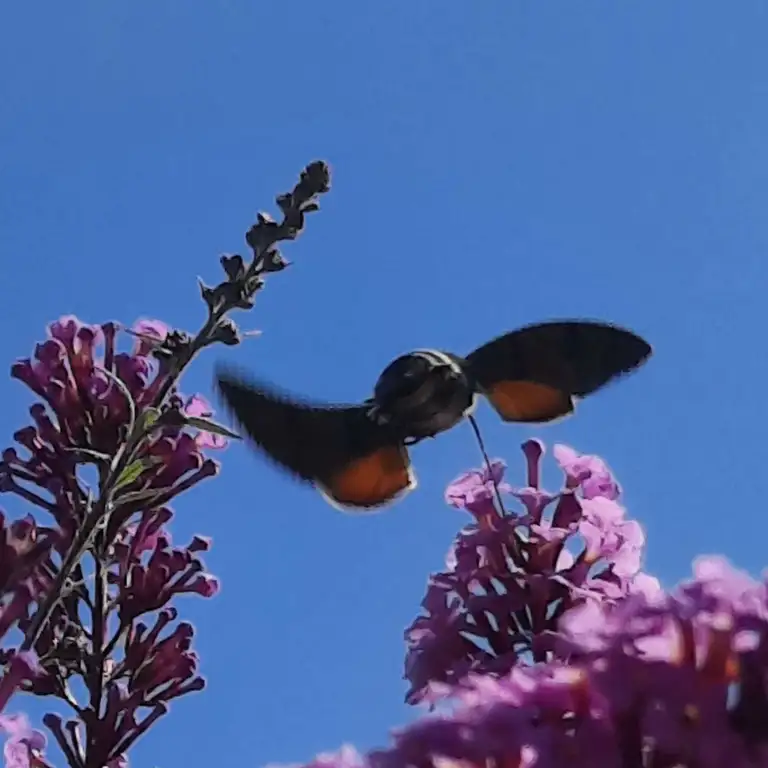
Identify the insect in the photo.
Macroglossum stellatarum
